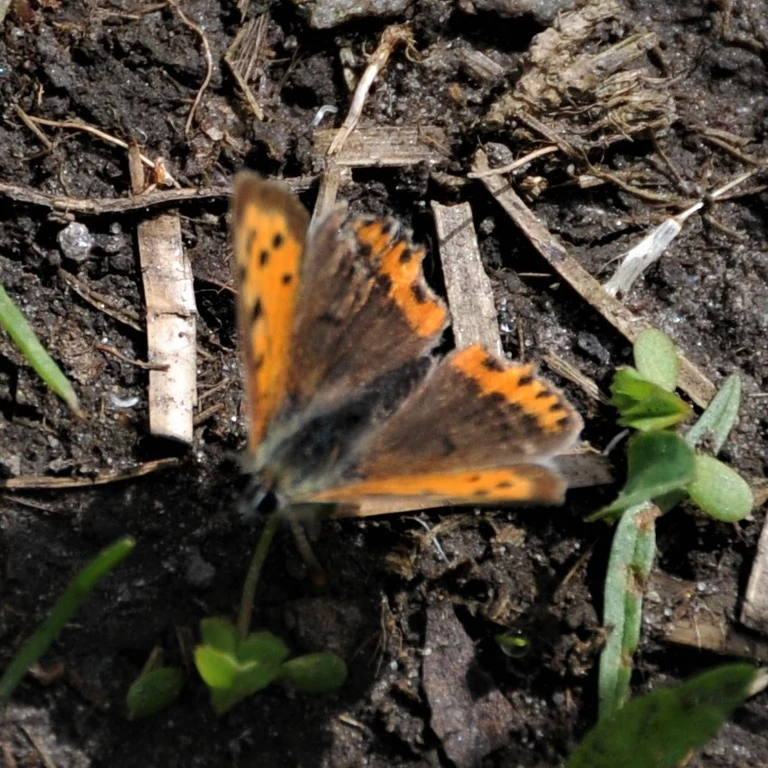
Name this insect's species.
Lycaena phlaeas
